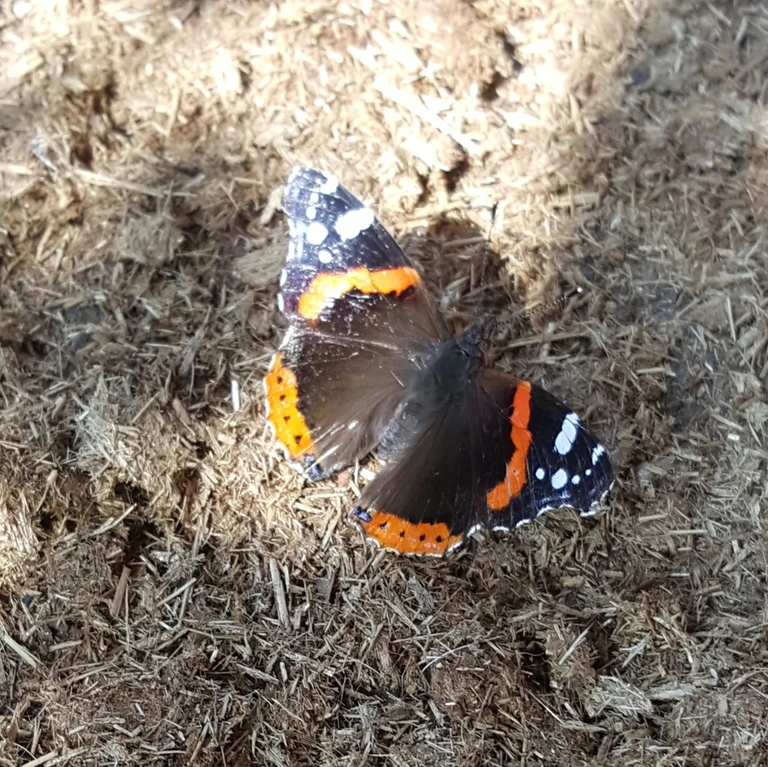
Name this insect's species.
Vanessa atalanta
